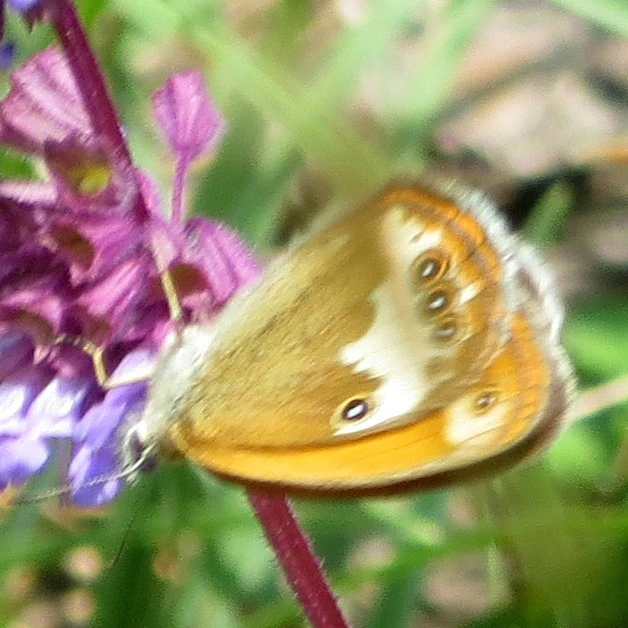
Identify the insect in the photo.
Coenonympha arcania
